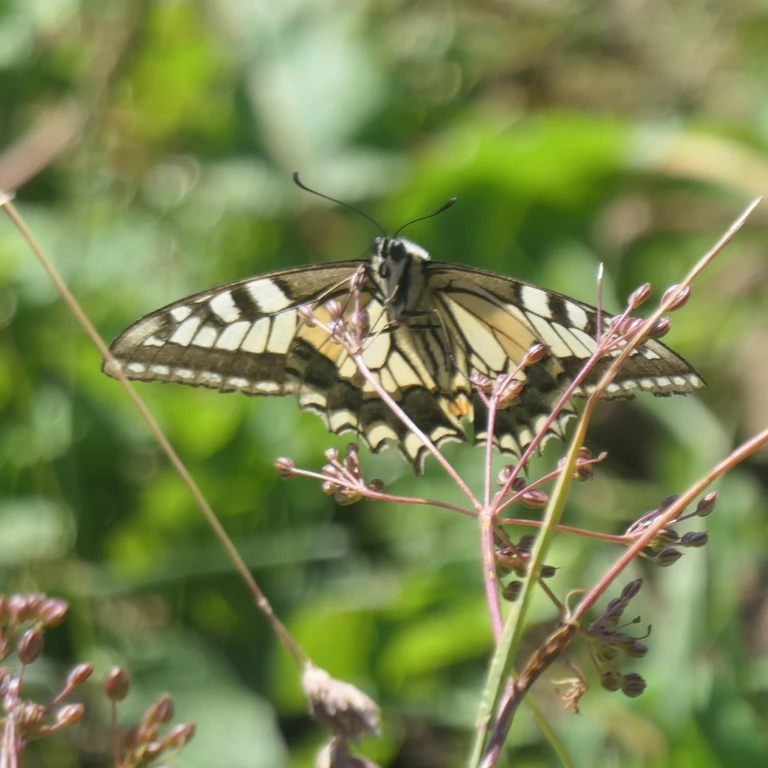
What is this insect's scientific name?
Papilio machaon
